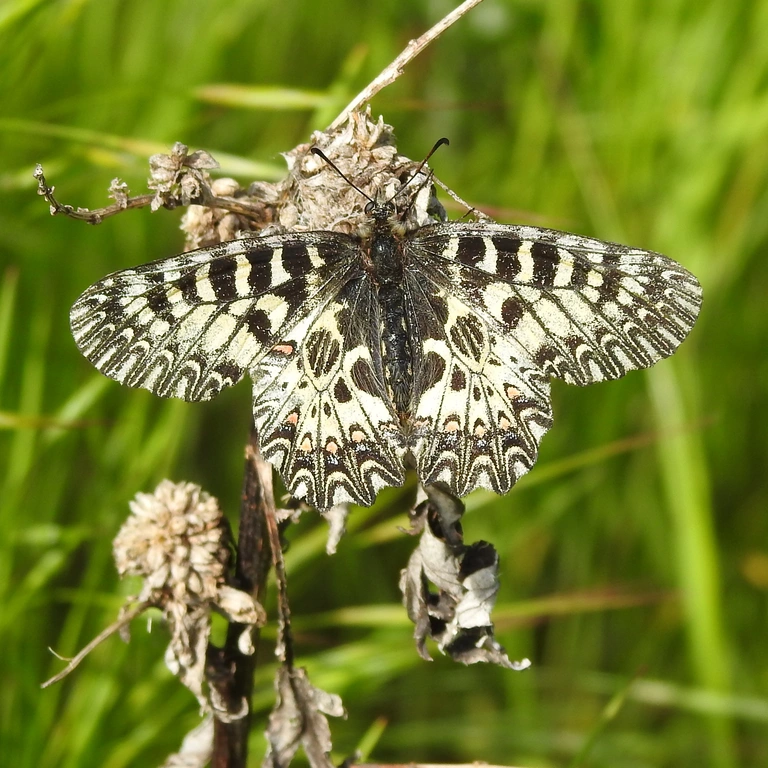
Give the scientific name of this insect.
Zerynthia polyxena
